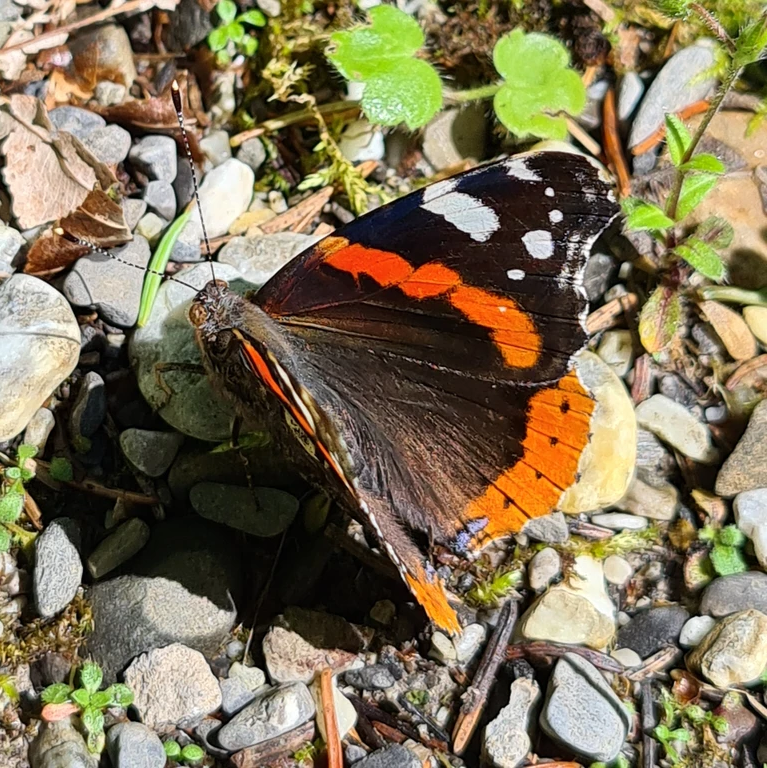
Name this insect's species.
Vanessa atalanta
